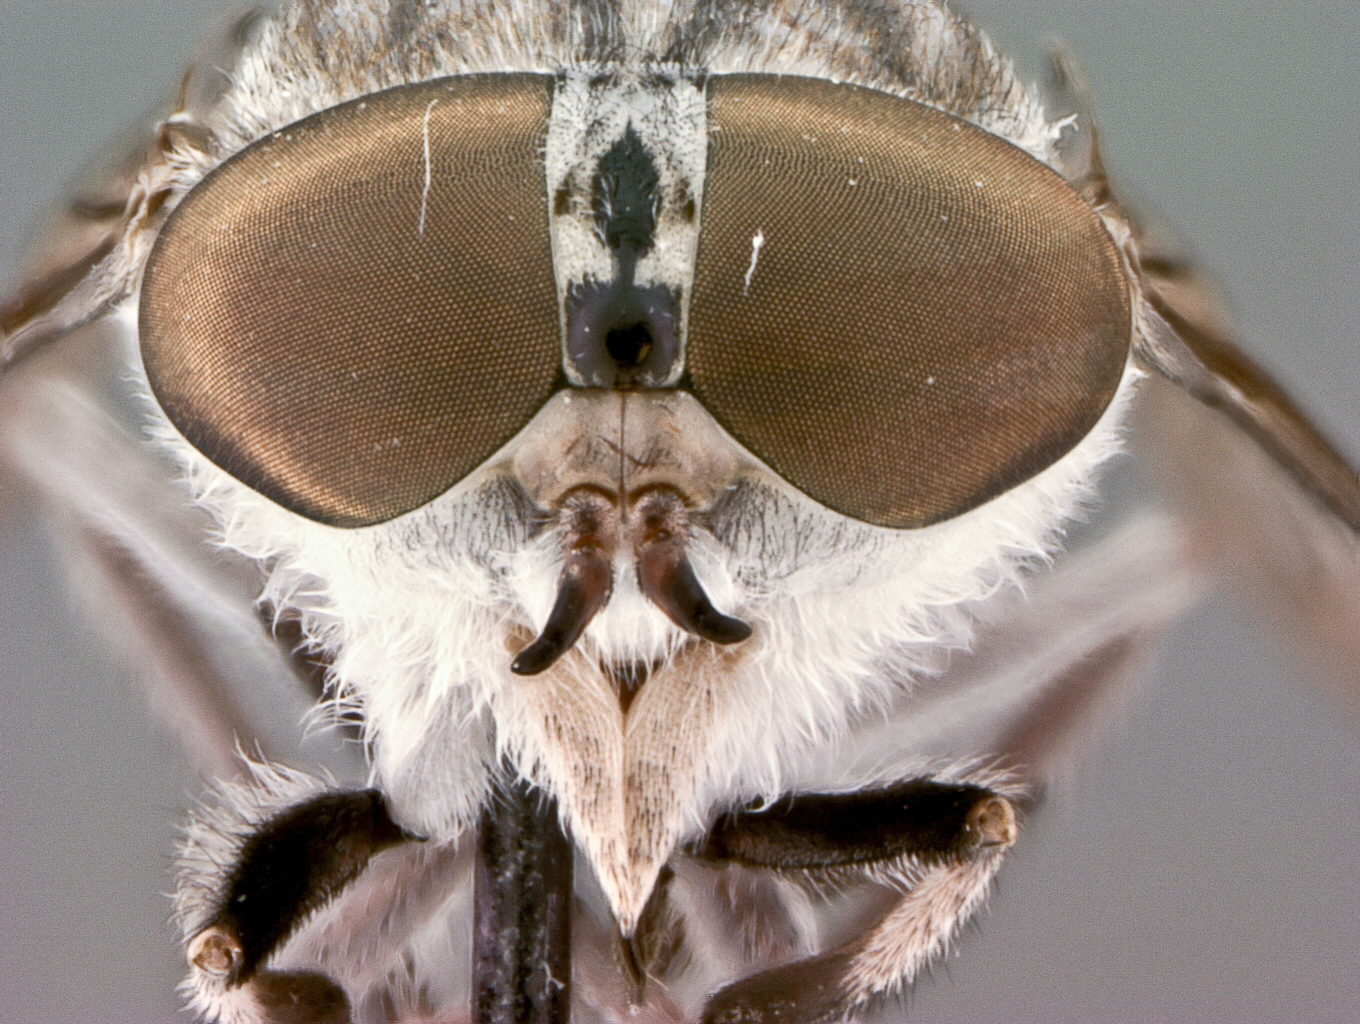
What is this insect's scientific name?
Tabanus mogollon
